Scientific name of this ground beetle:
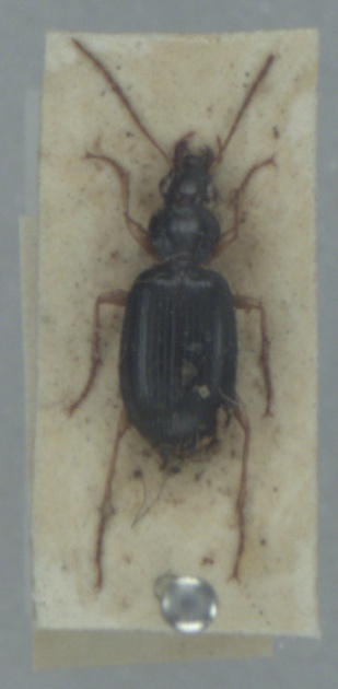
Paranchus albipes
